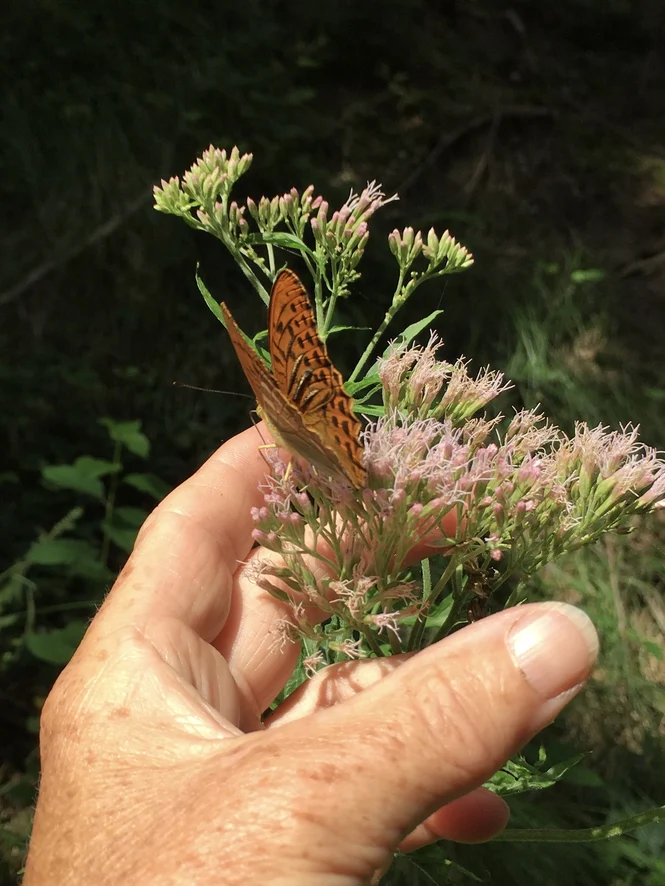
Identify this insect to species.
Argynnis paphia
